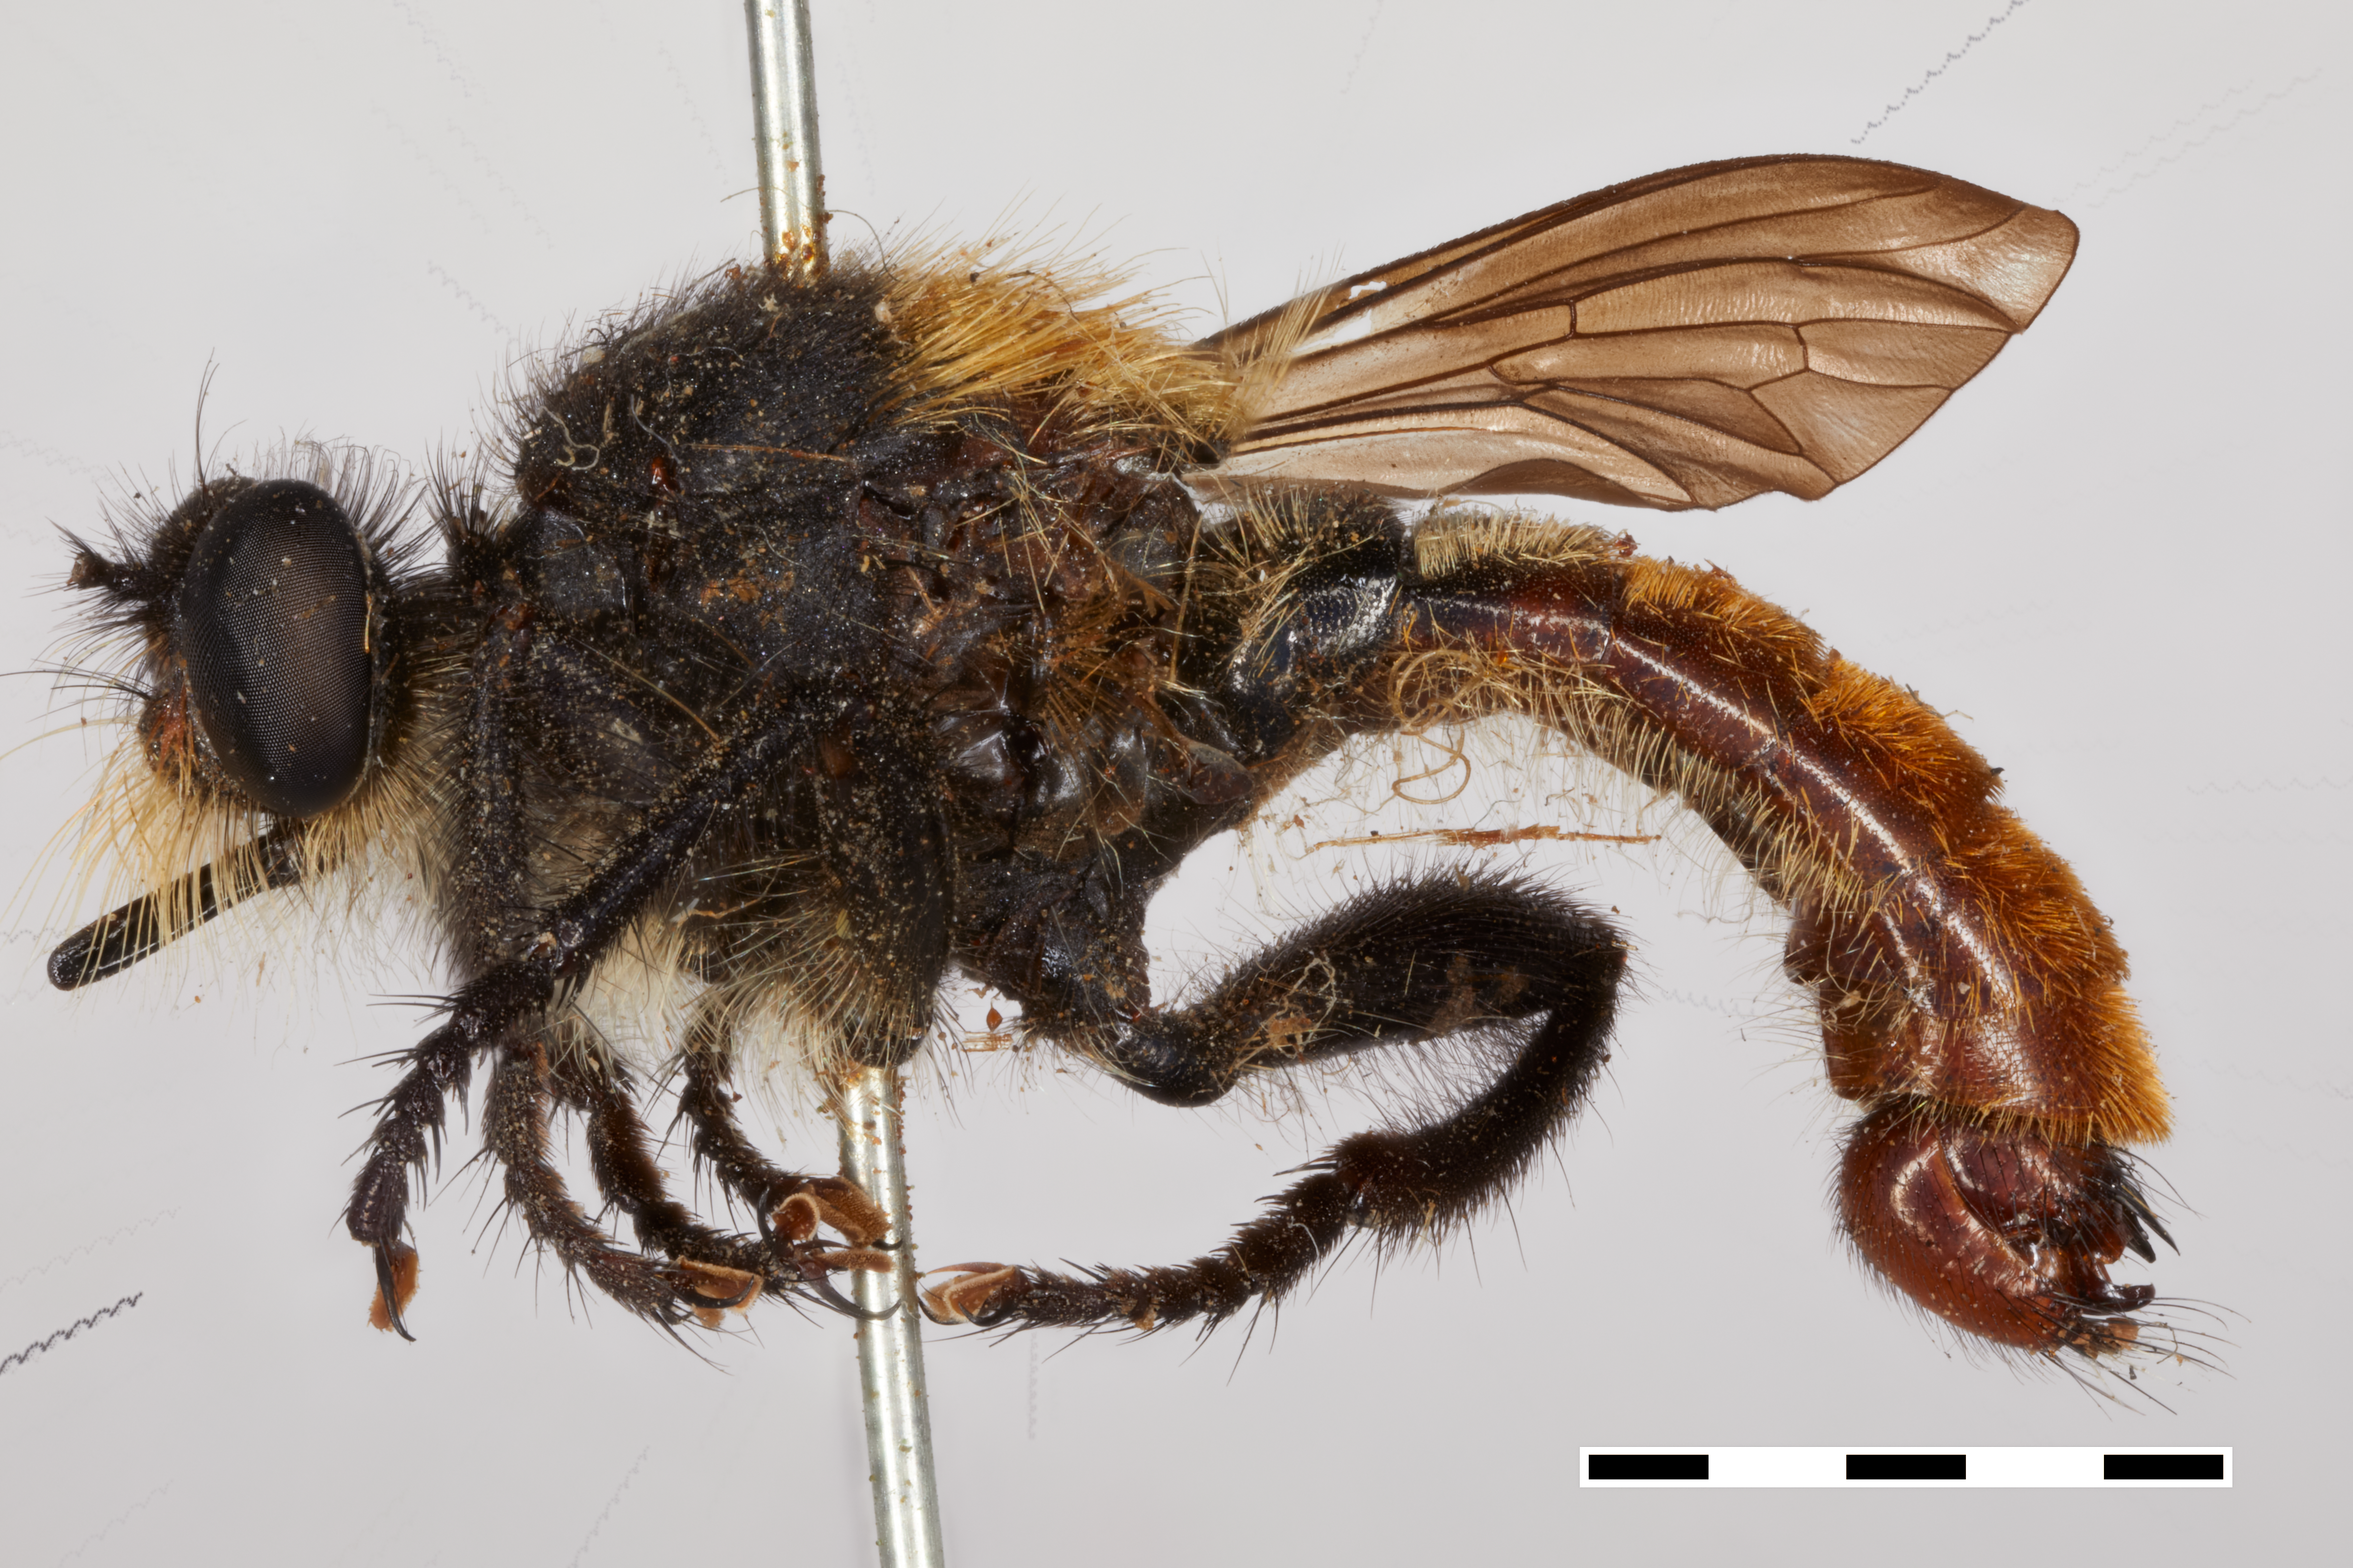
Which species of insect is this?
Laphria coquillettii
